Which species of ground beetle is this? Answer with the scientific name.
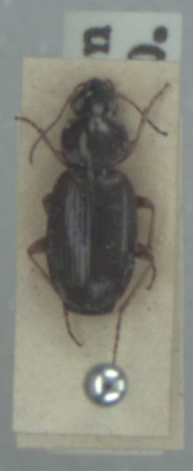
Olisthopus rotundatus
